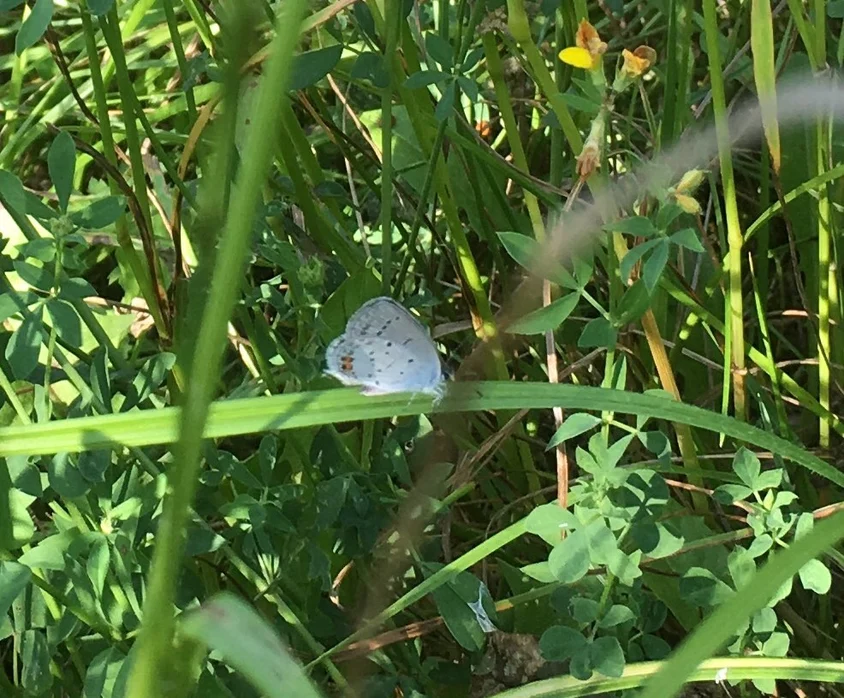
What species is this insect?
Cupido argiades (also Elkalyce argiades)
